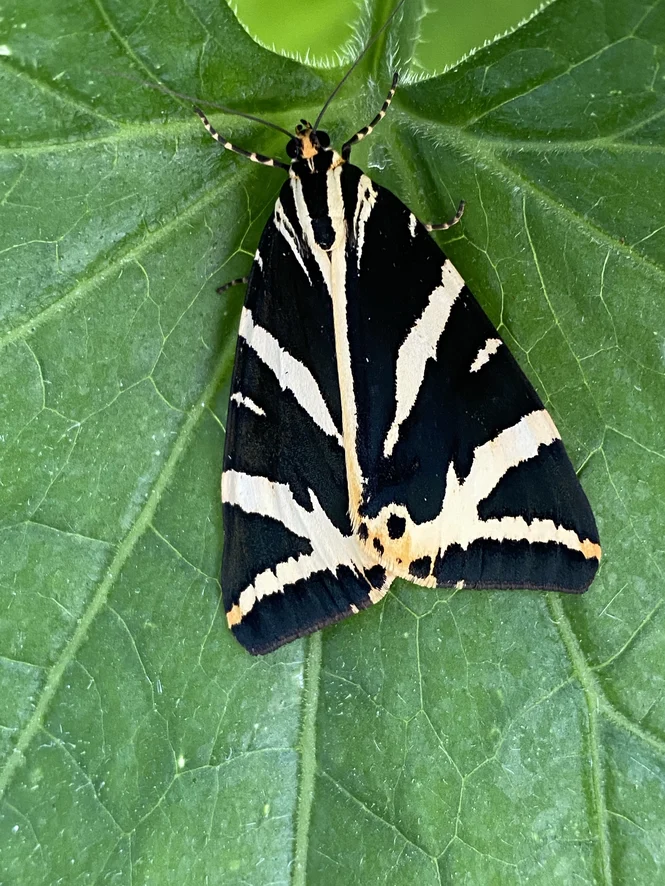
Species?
Euplagia quadripunctaria
